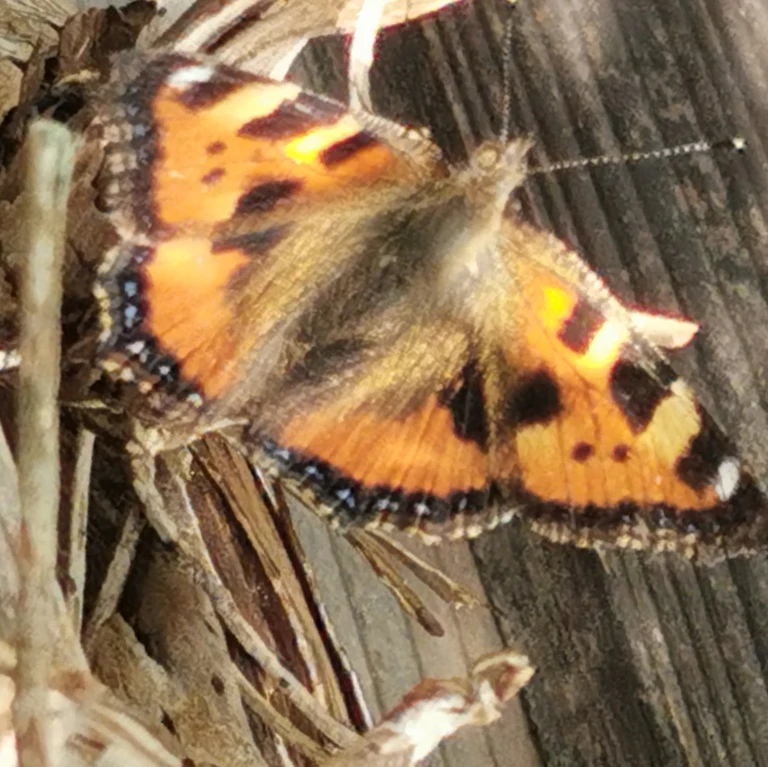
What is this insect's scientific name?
Aglais urticae
